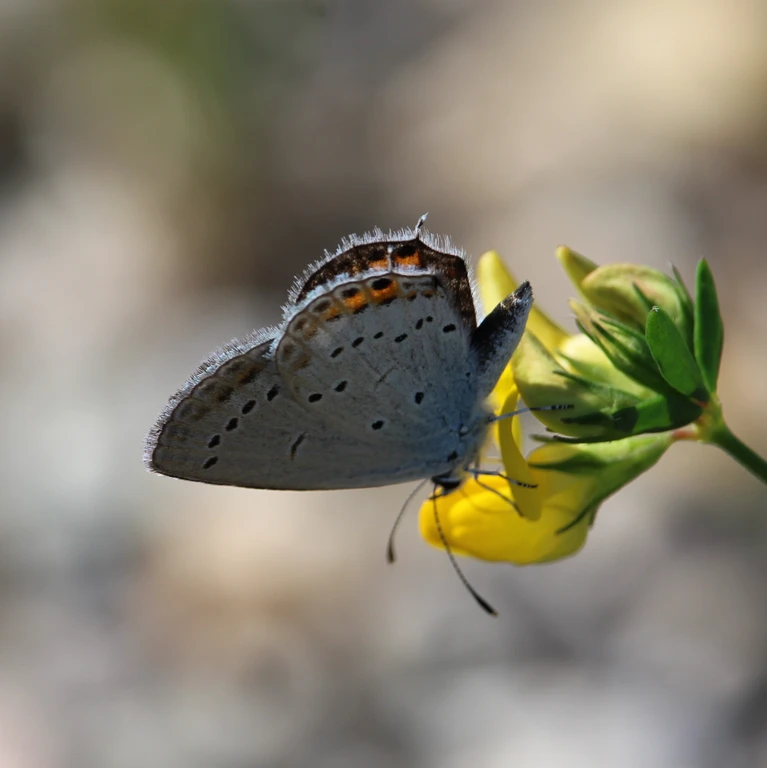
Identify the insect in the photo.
Cupido argiades (also Elkalyce argiades)
